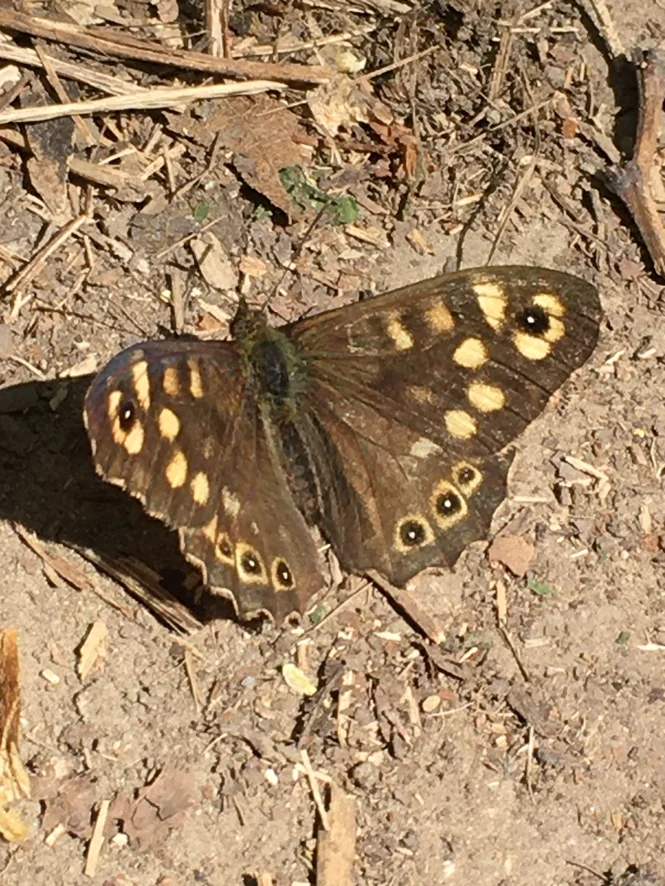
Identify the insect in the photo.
Pararge aegeria
